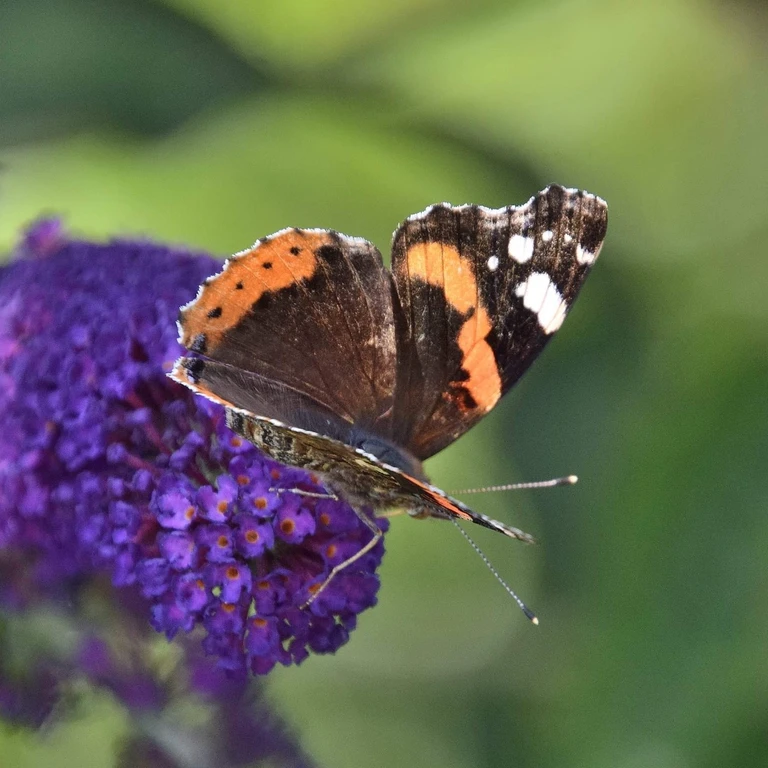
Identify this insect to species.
Vanessa atalanta
